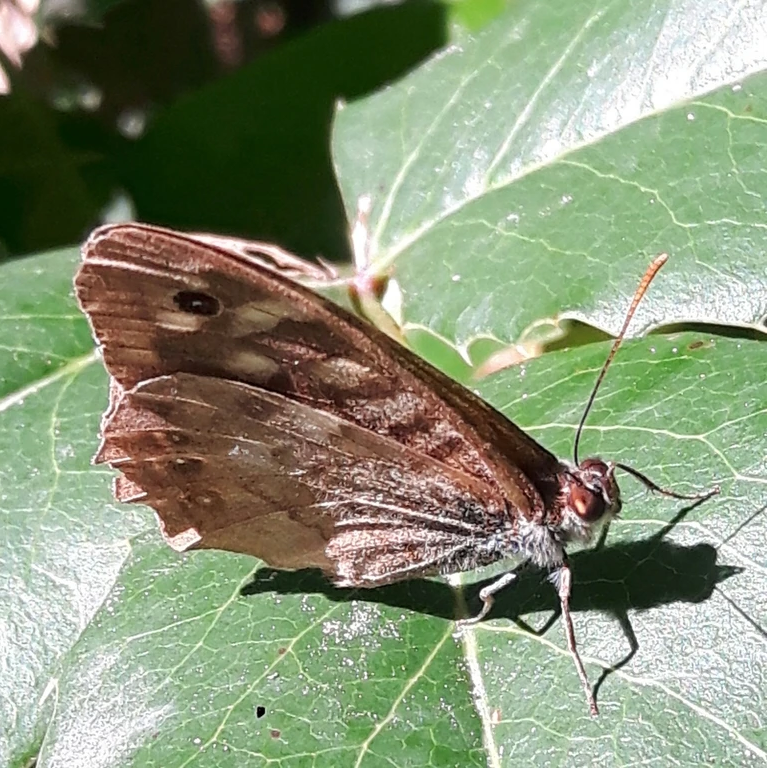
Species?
Pararge aegeria
